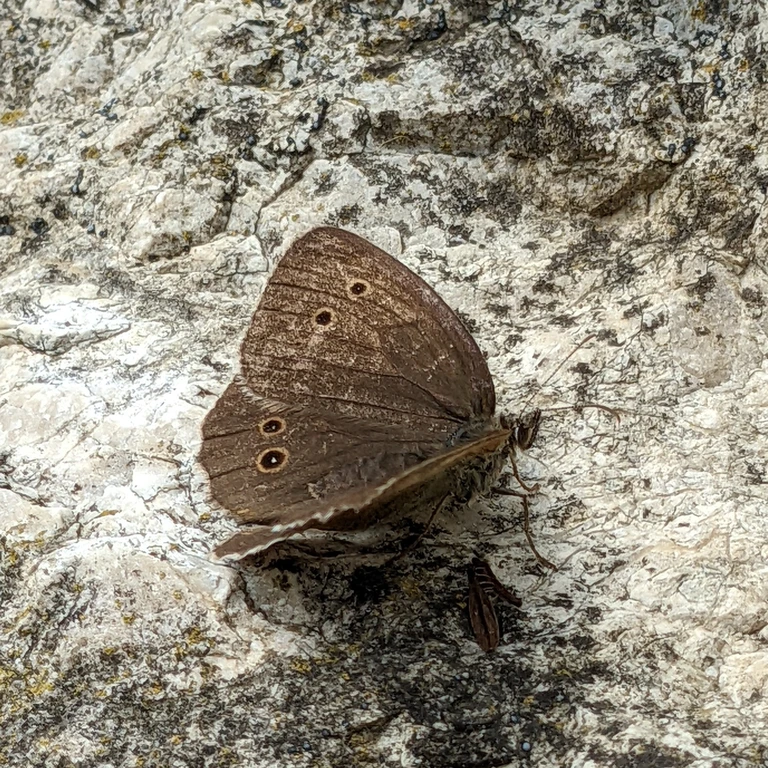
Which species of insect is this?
Aphantopus hyperantus
